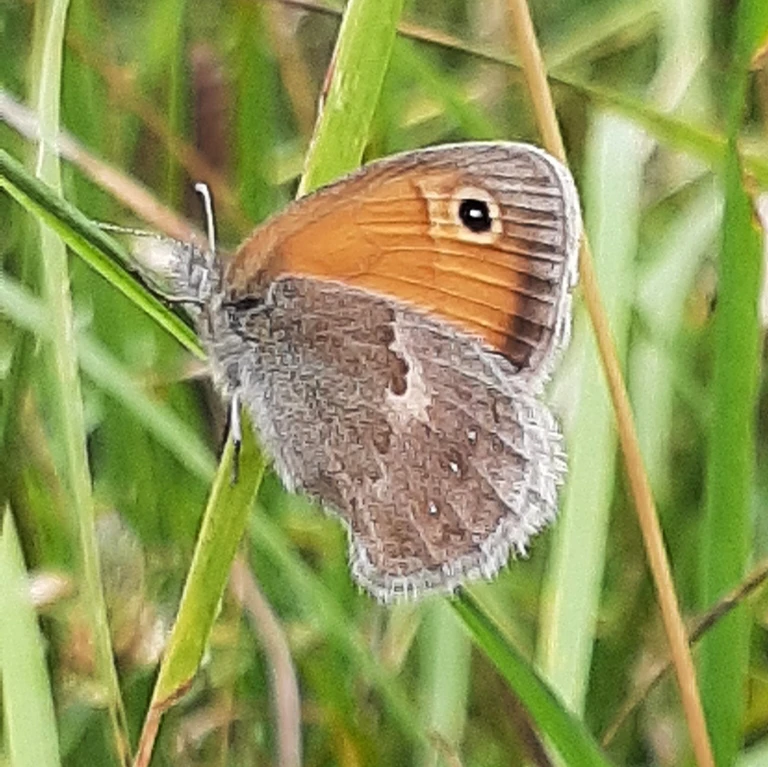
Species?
Coenonympha pamphilus
